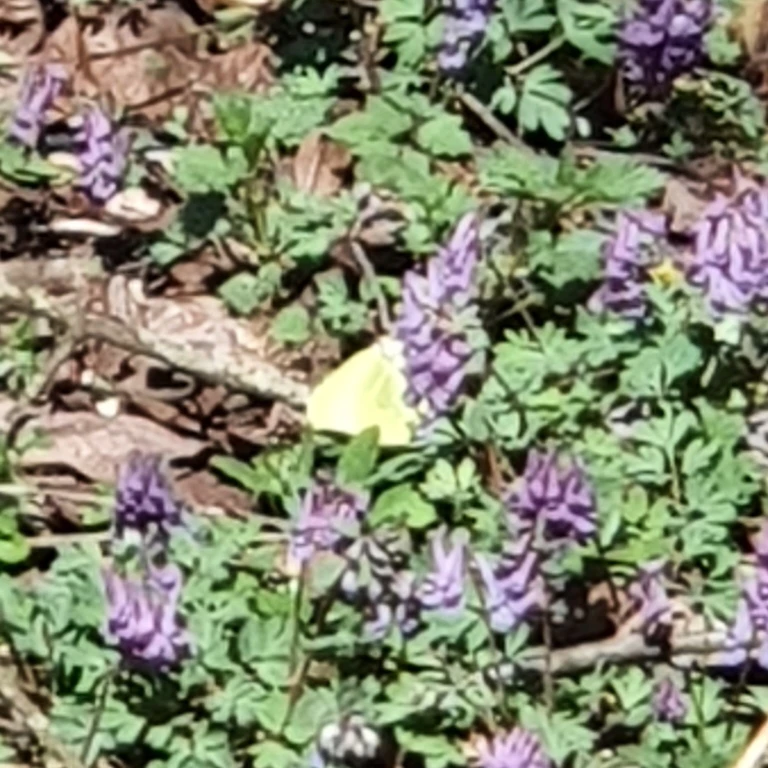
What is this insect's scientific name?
Gonepteryx rhamni
